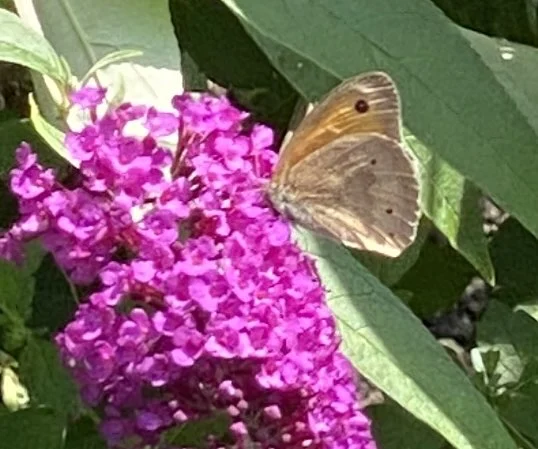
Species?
Maniola jurtina
